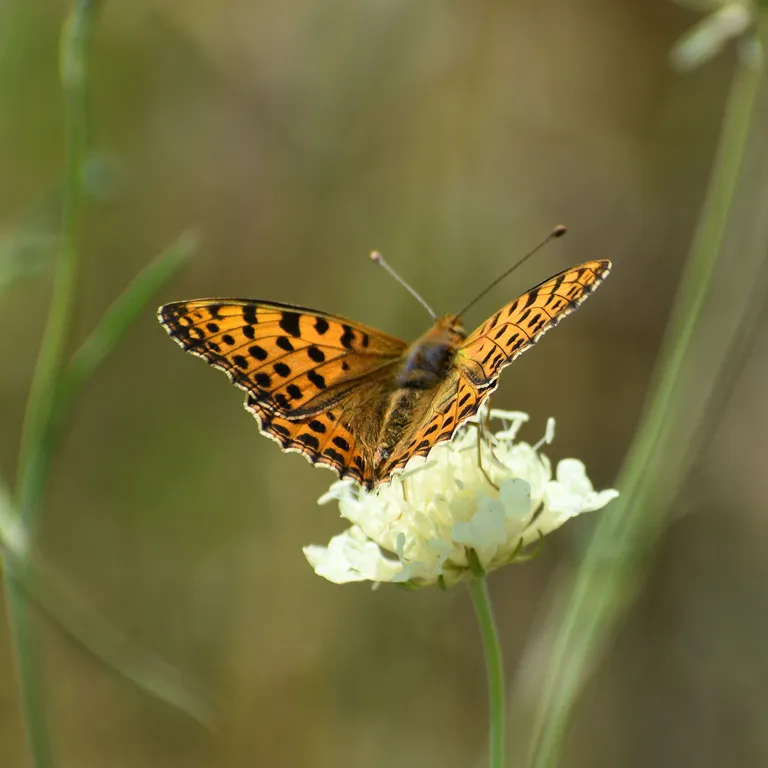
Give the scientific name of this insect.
Issoria lathonia
